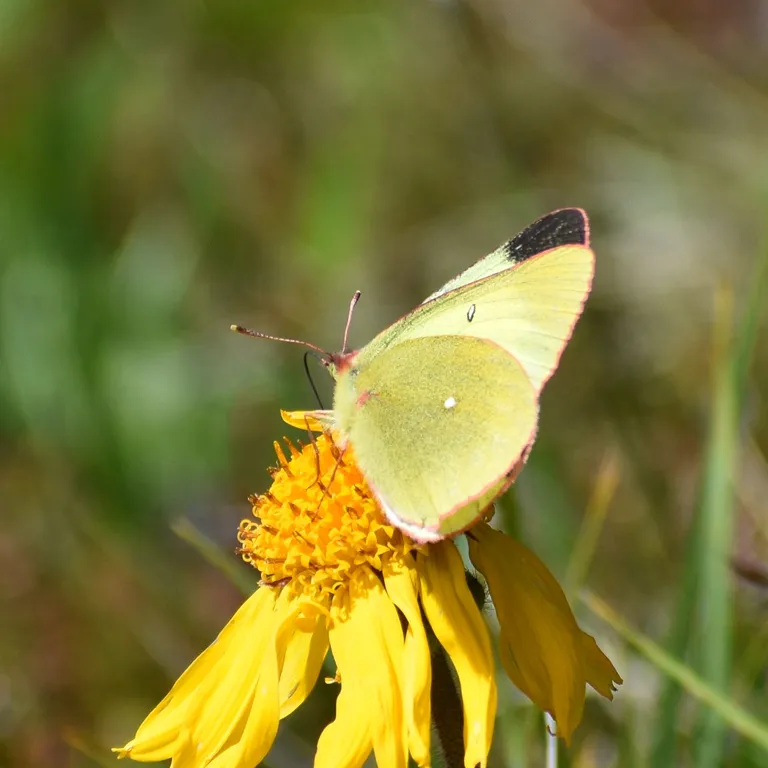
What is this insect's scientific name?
Colias palaeno
